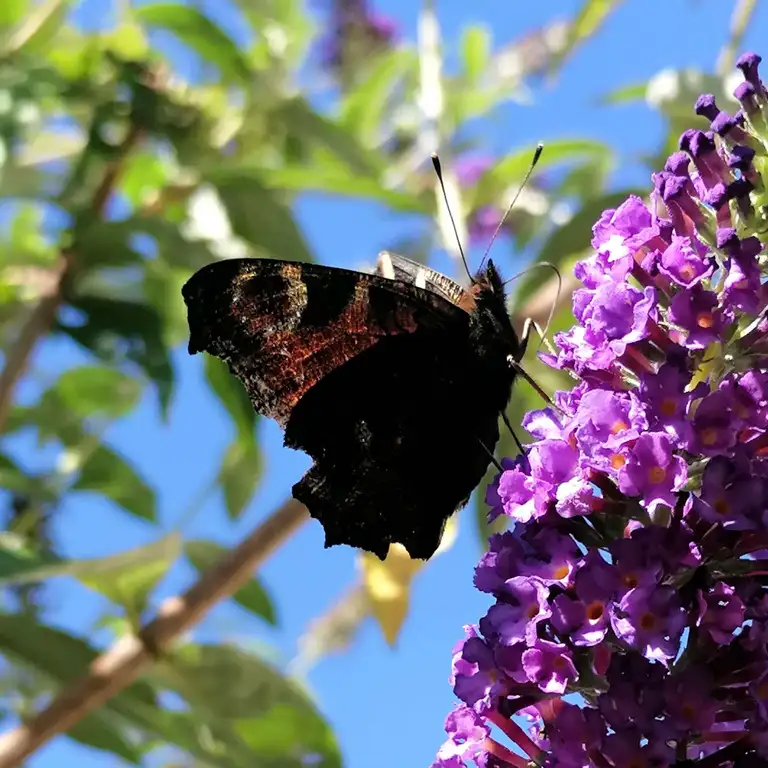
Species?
Aglais io
